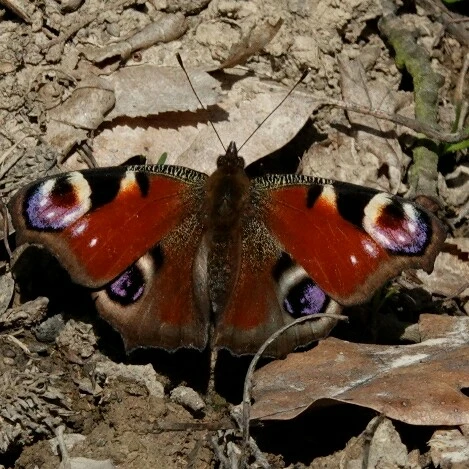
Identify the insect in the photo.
Aglais io
